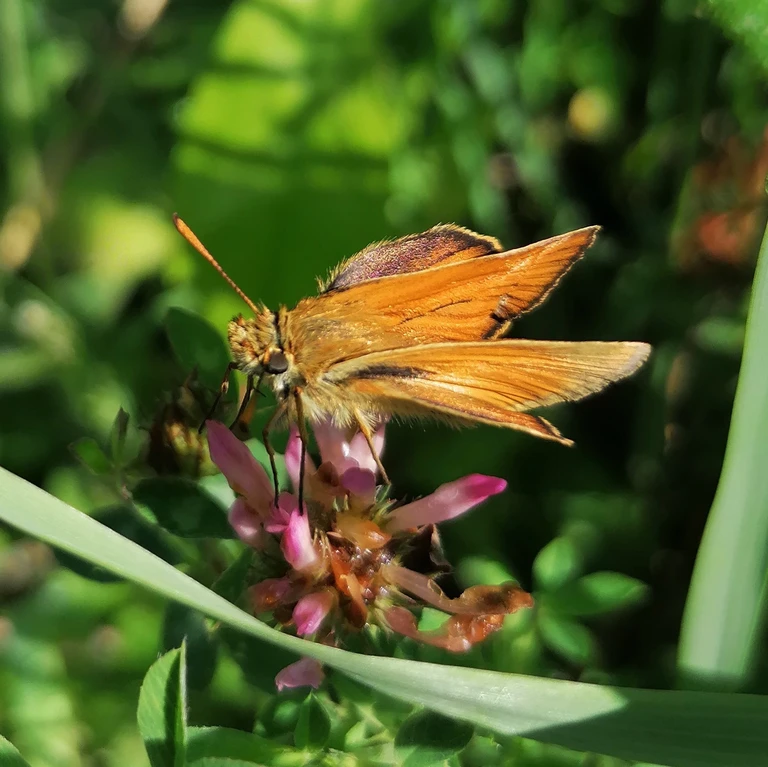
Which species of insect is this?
Thymelicus sylvestris
